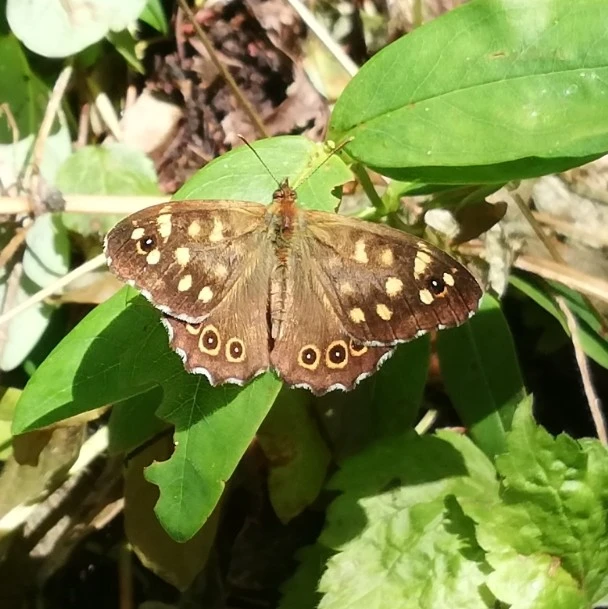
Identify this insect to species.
Pararge aegeria
